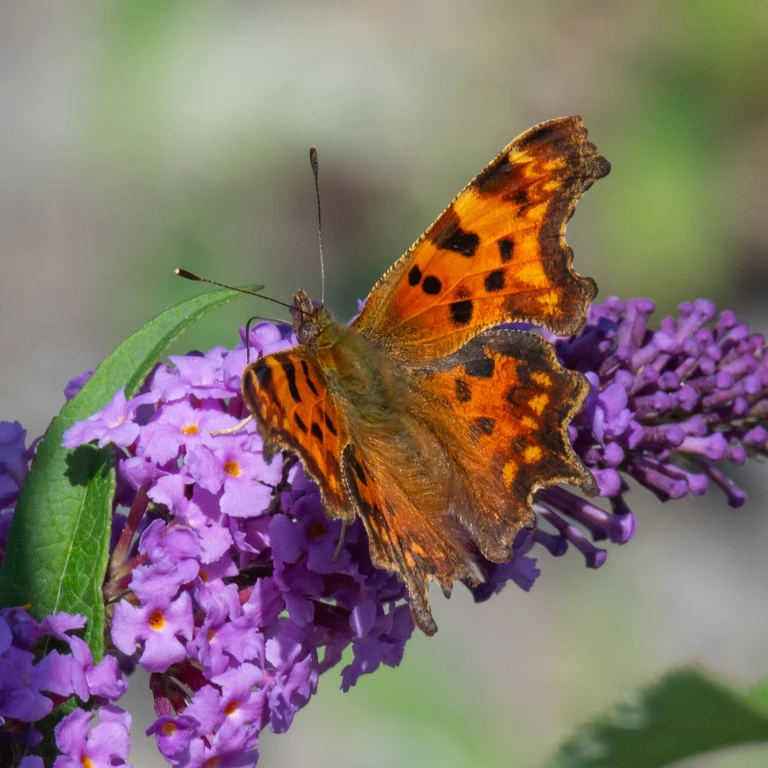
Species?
Polygonia c-album
